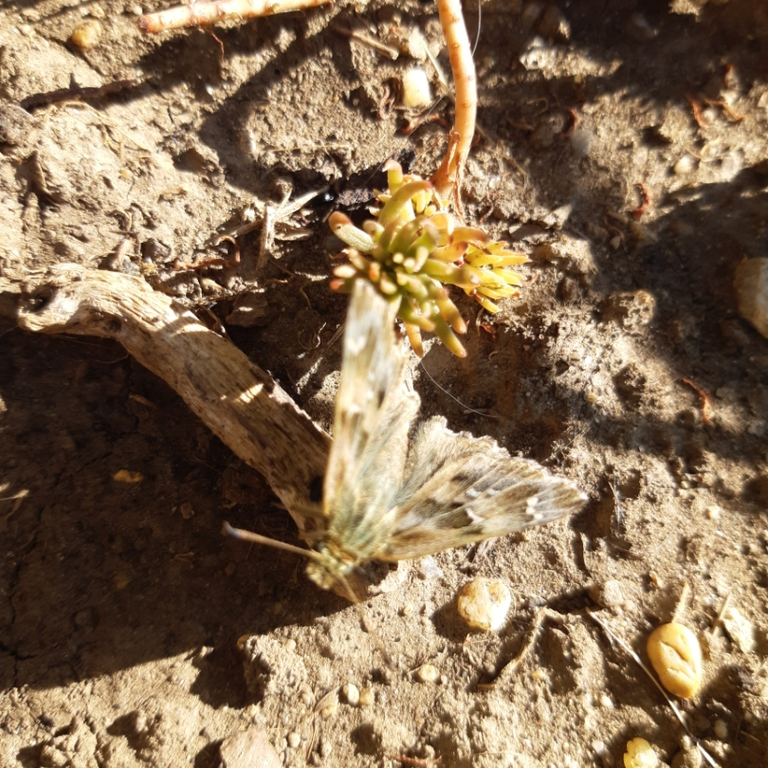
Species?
Carcharodus alceae
